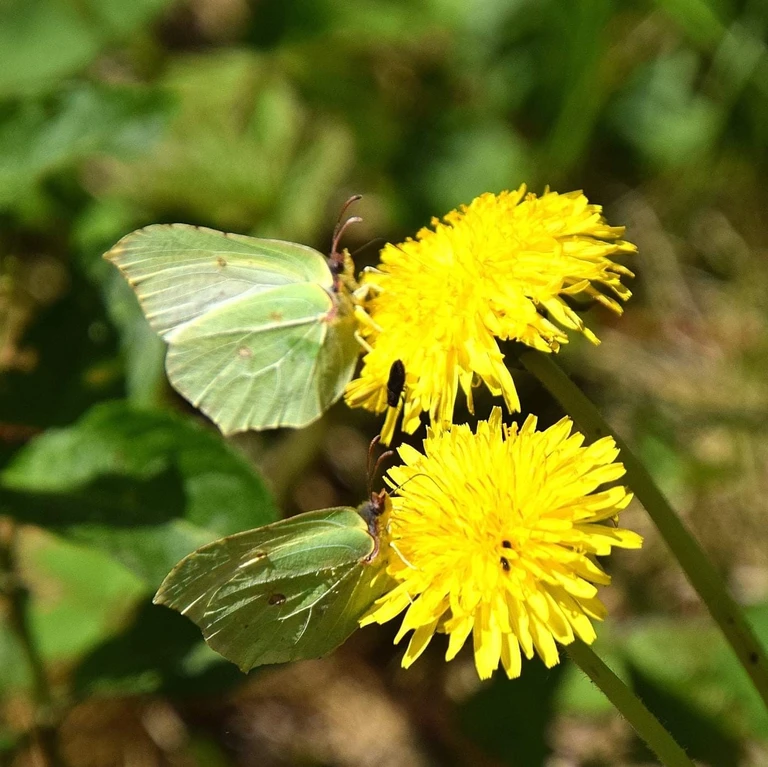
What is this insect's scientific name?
Gonepteryx rhamni
